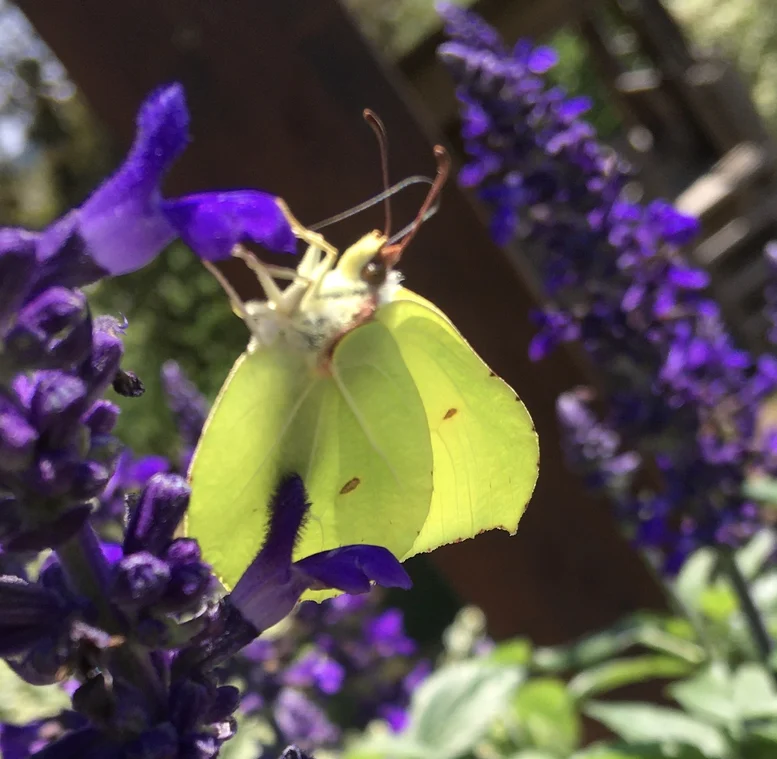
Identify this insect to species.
Gonepteryx rhamni
